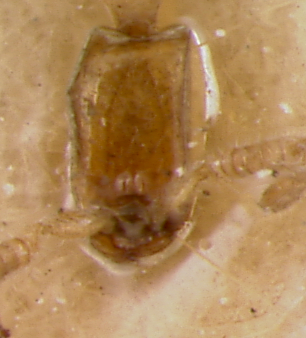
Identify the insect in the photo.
Leptanilla nana
